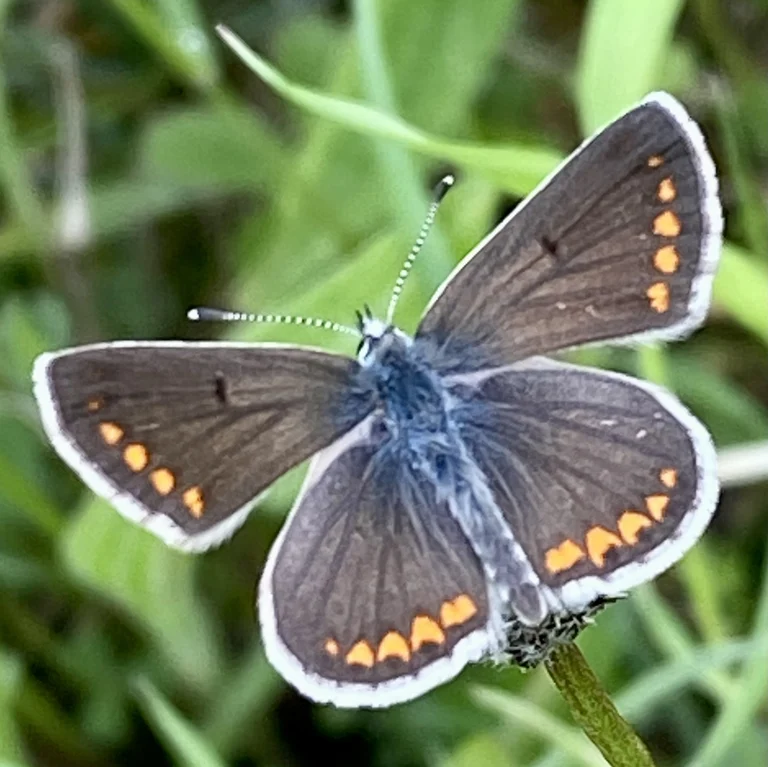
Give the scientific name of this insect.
Aricia agestis/artaxerxes
